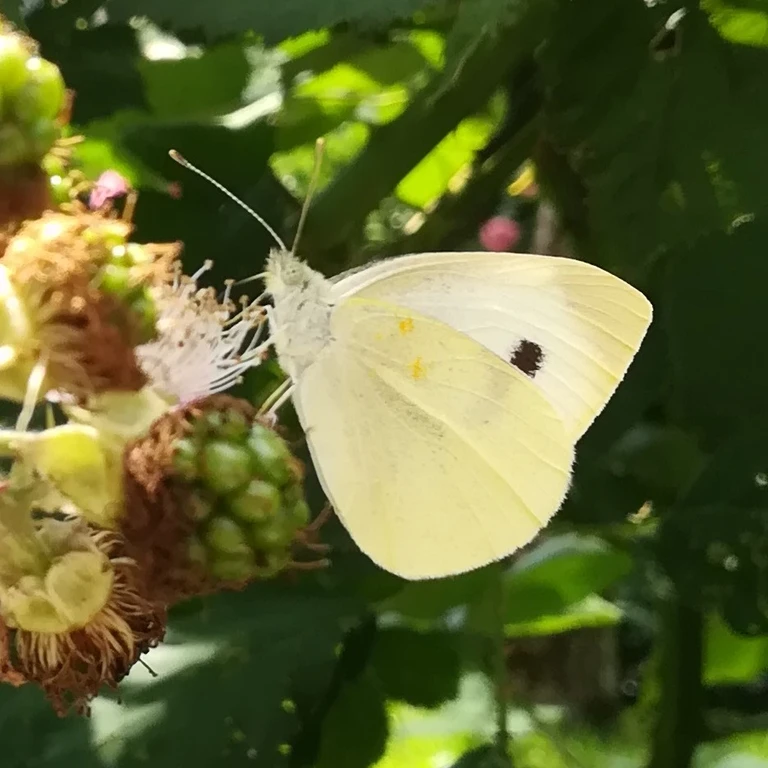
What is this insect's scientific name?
Pieris brassicae
